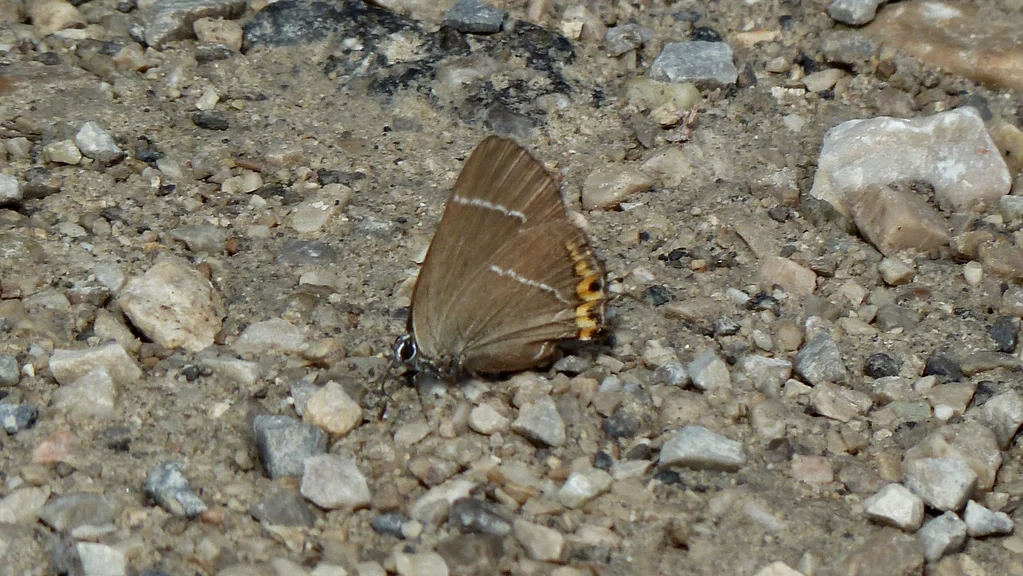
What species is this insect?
Satyrium w-album
